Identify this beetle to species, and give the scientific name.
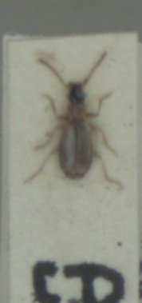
Philorhizus melanocephalus
